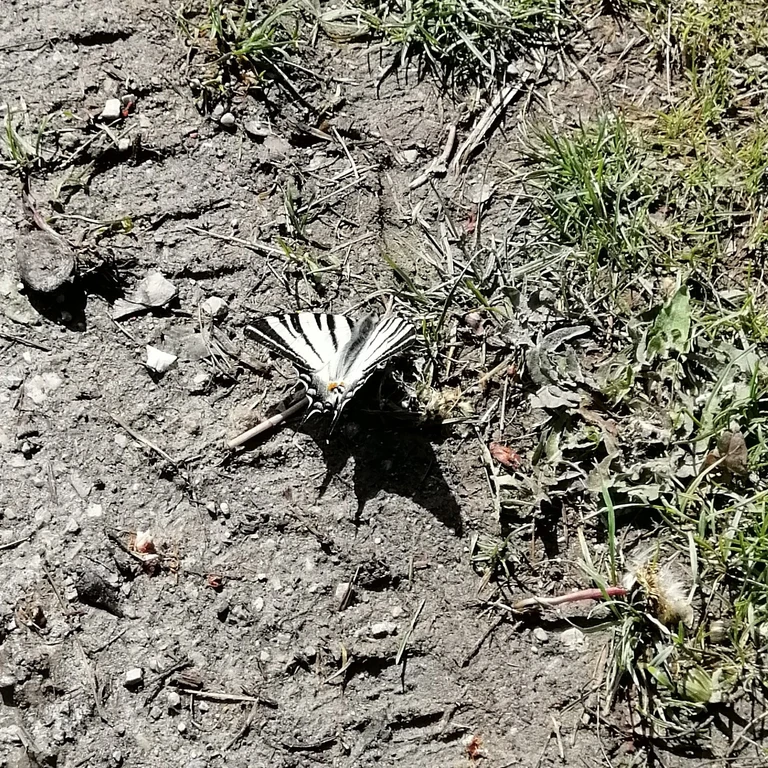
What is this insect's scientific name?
Iphiclides podalirius
